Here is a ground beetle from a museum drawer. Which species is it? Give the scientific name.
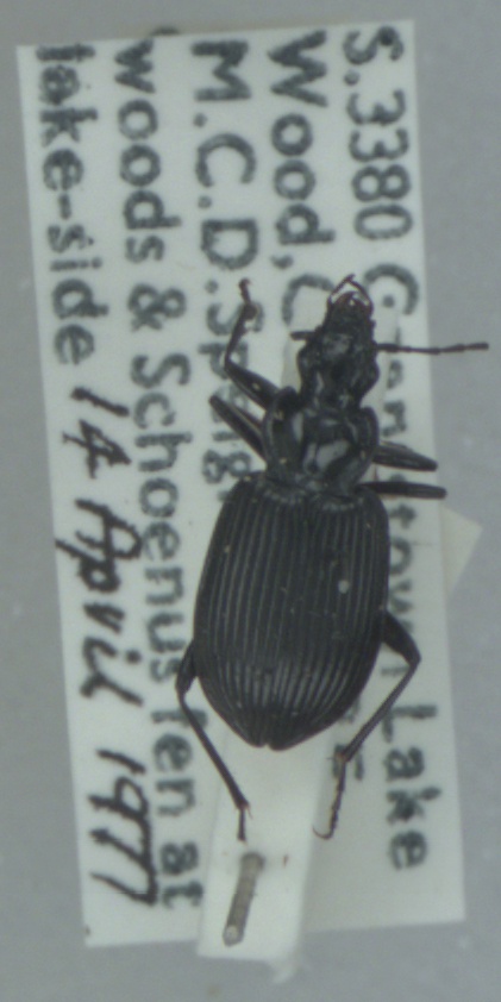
Platynus assimilis
